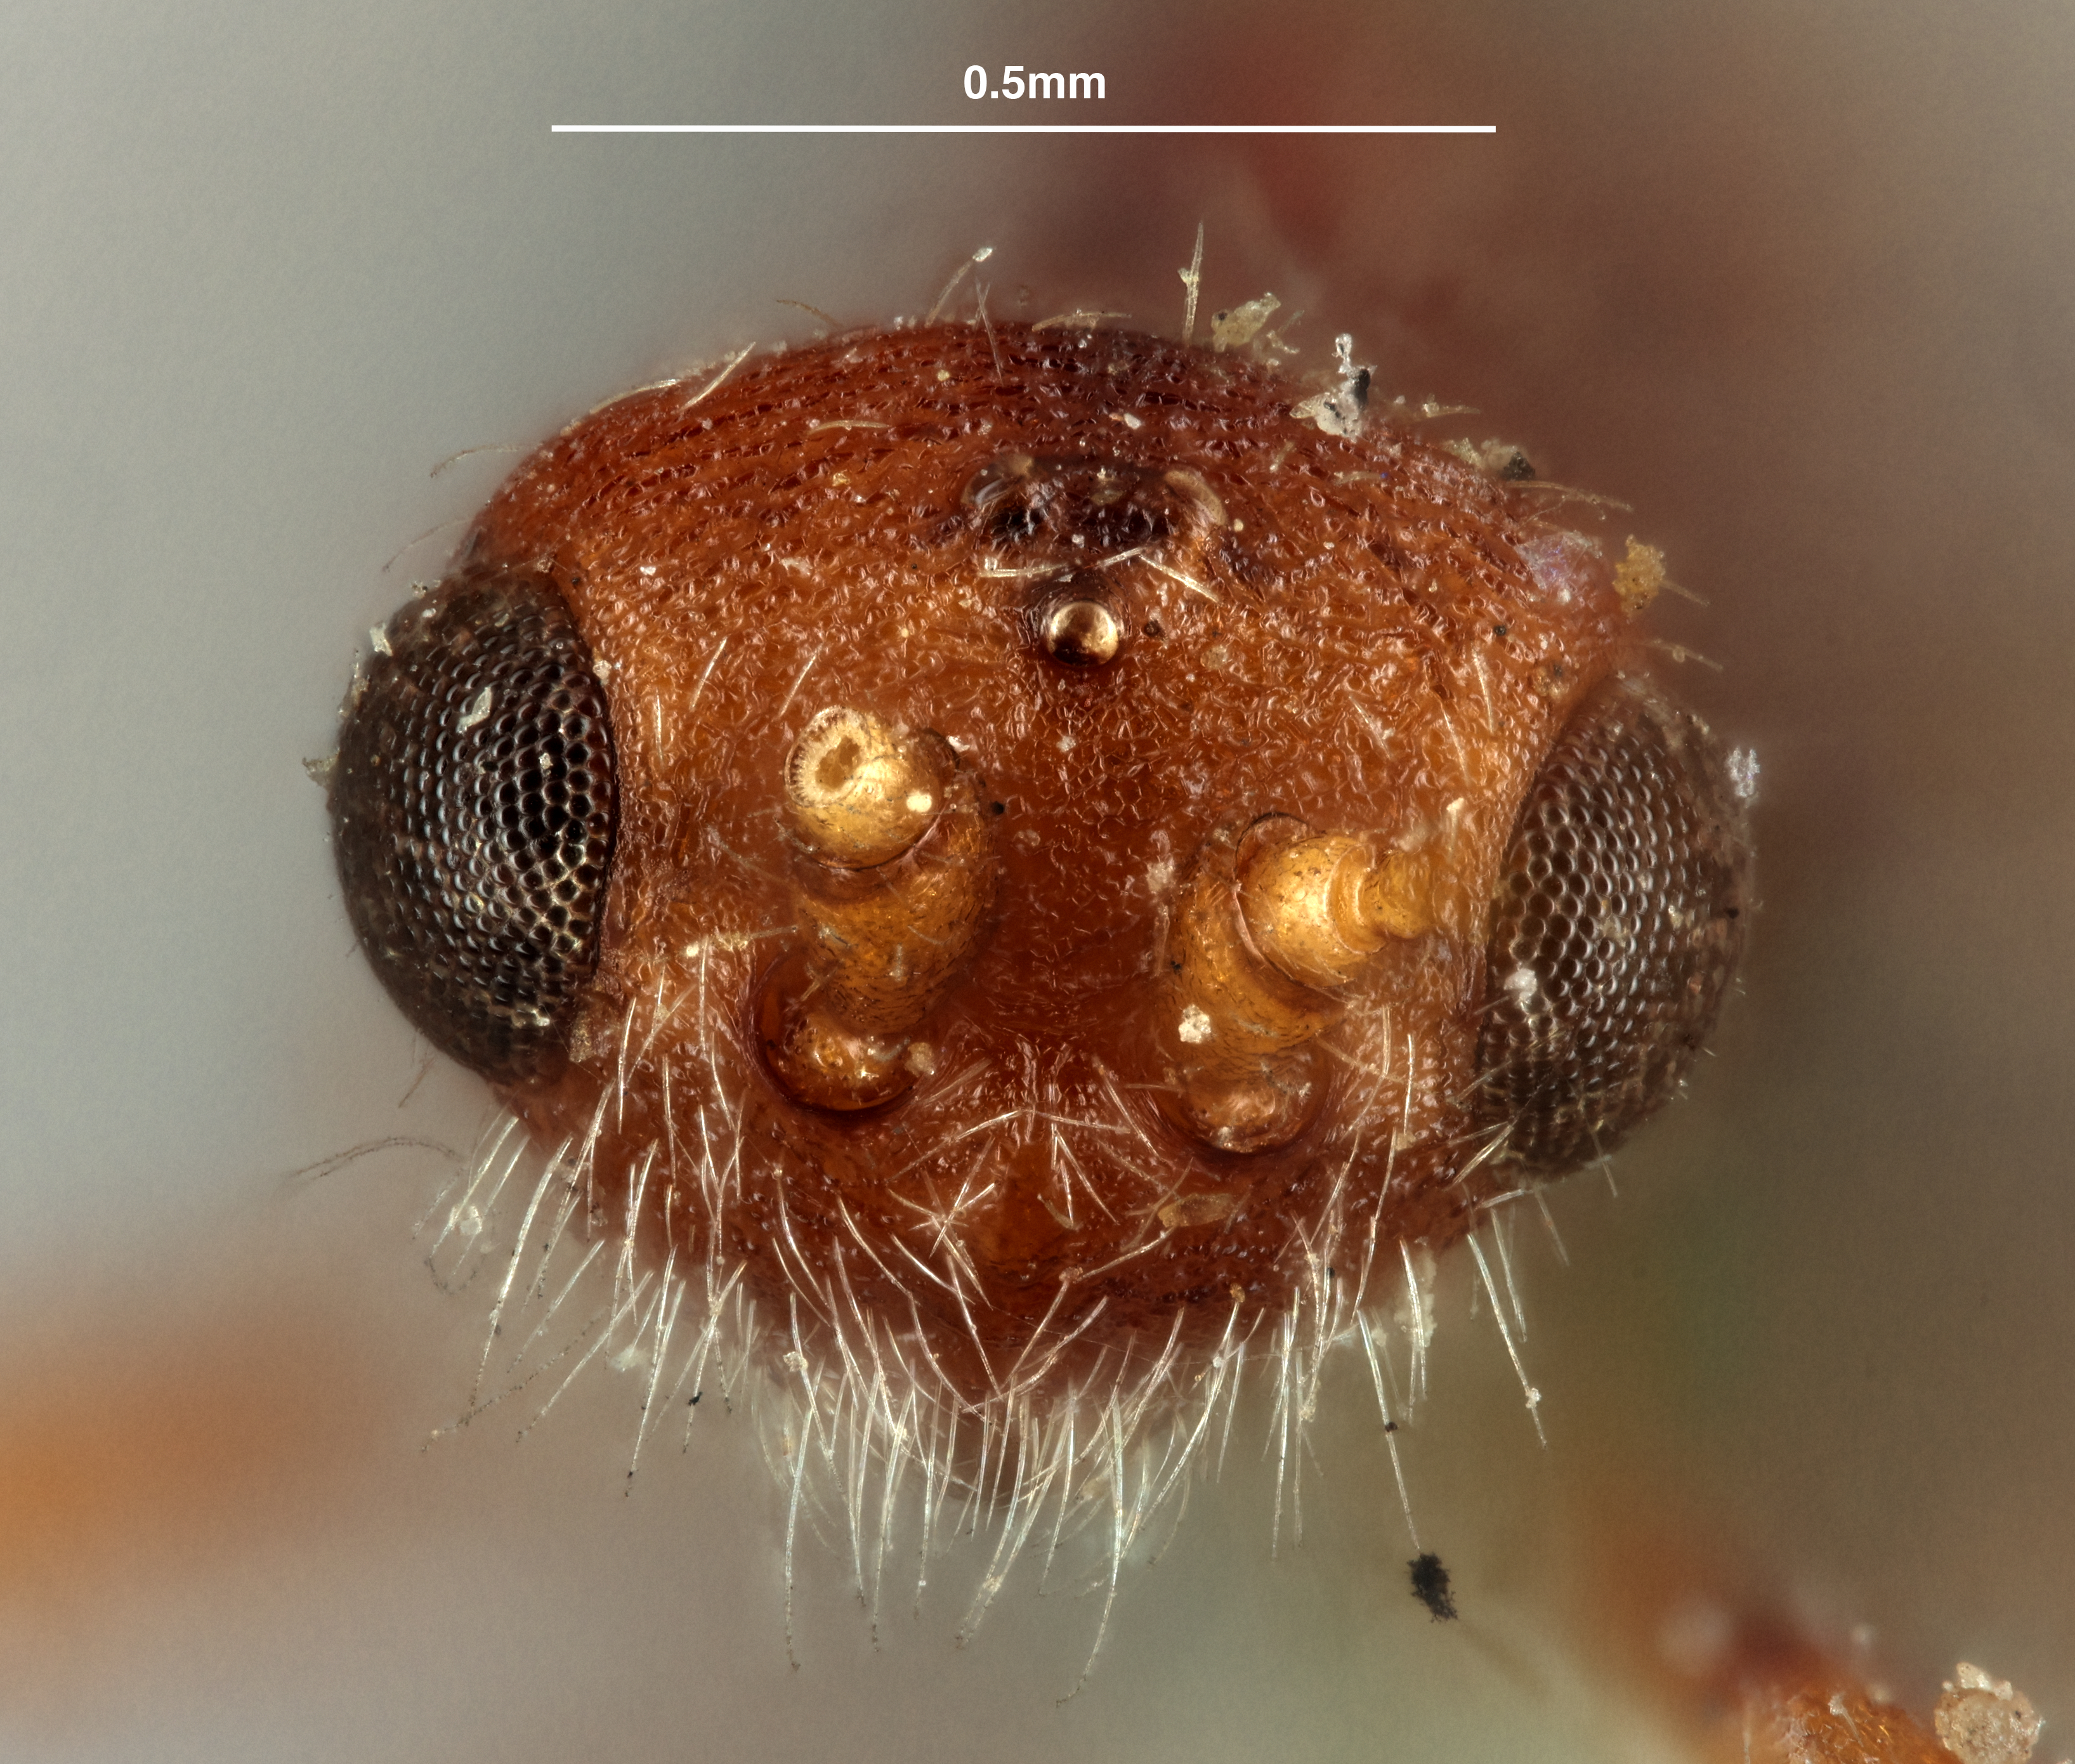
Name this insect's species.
Homiopterus aciculatus
